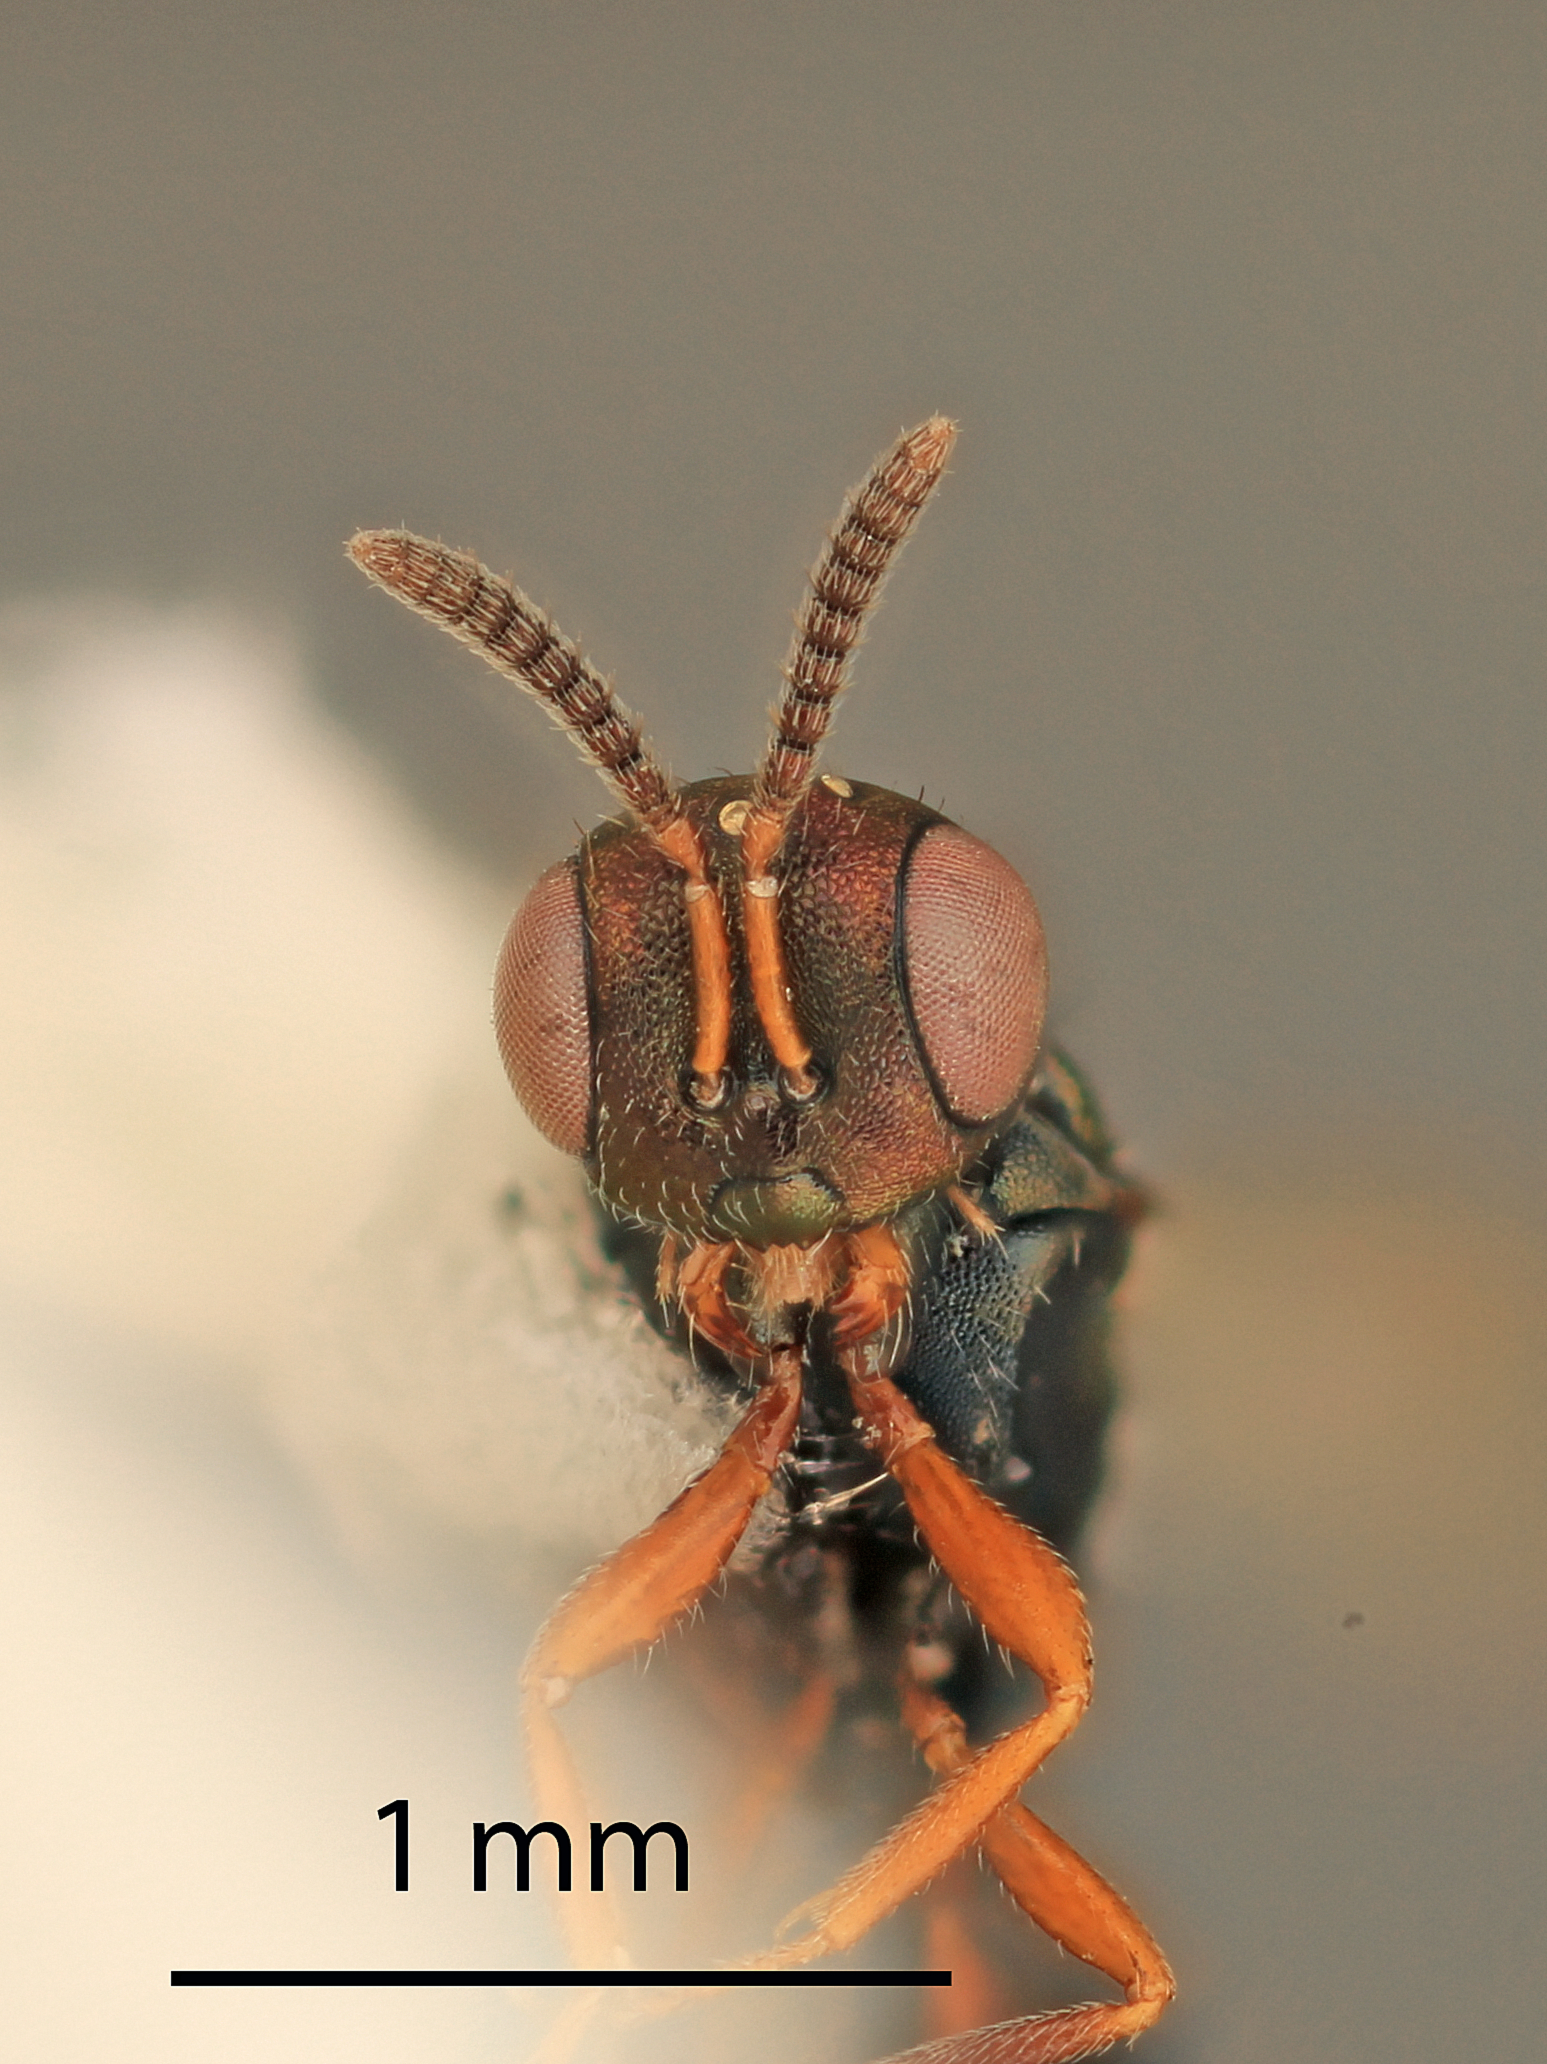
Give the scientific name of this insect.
Kazina procera
